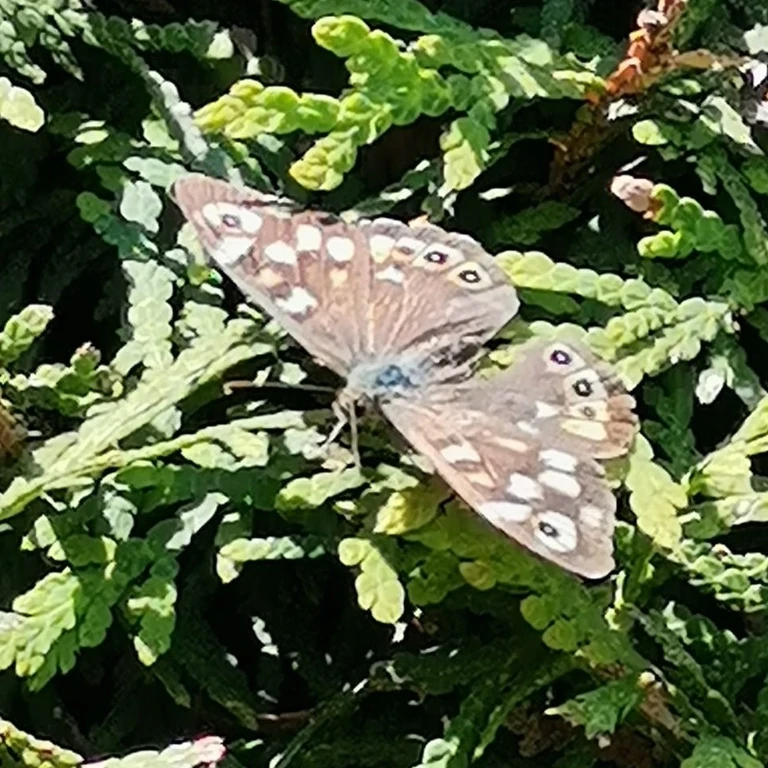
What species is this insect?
Pararge aegeria
